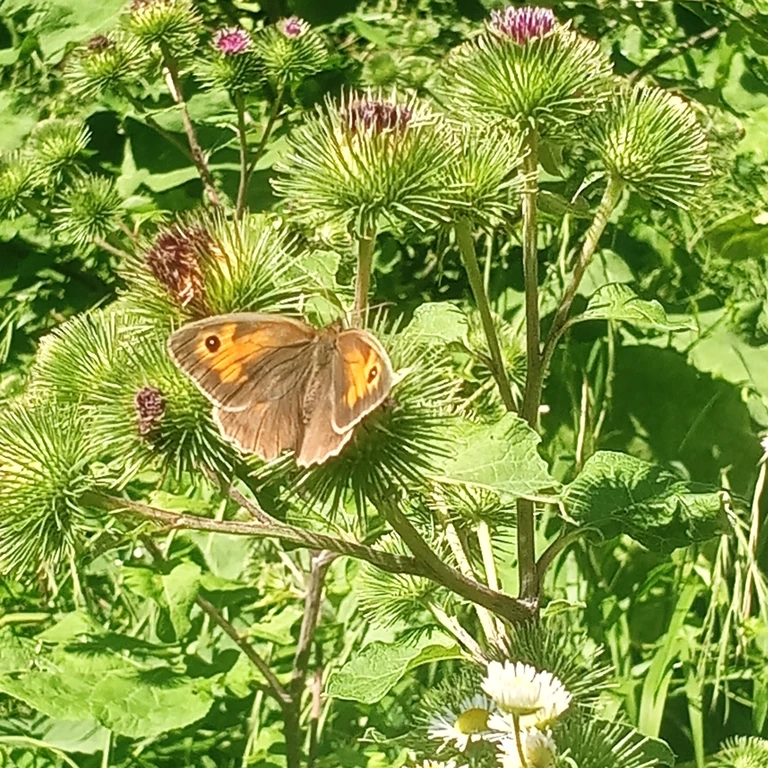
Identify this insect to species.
Maniola jurtina
